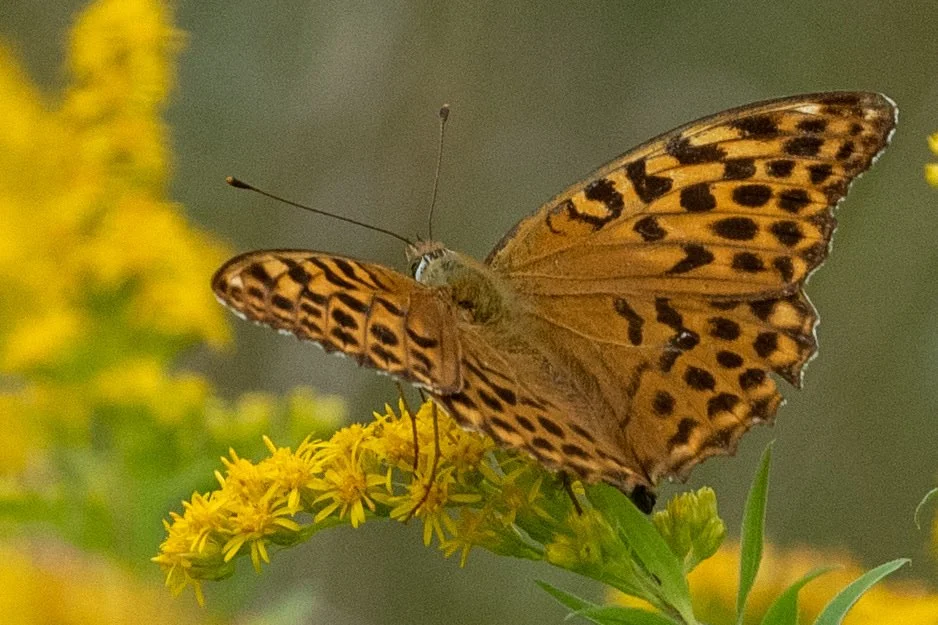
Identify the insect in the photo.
Argynnis paphia
